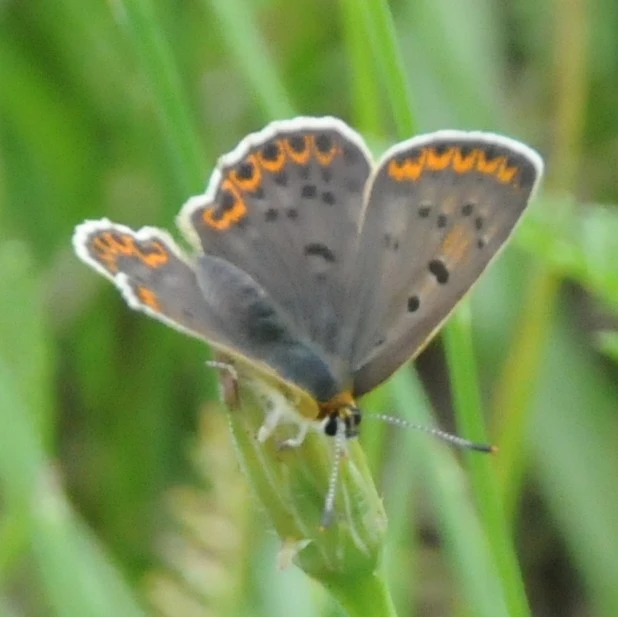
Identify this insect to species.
Lycaena tityrus (also Loweia tityrus)
